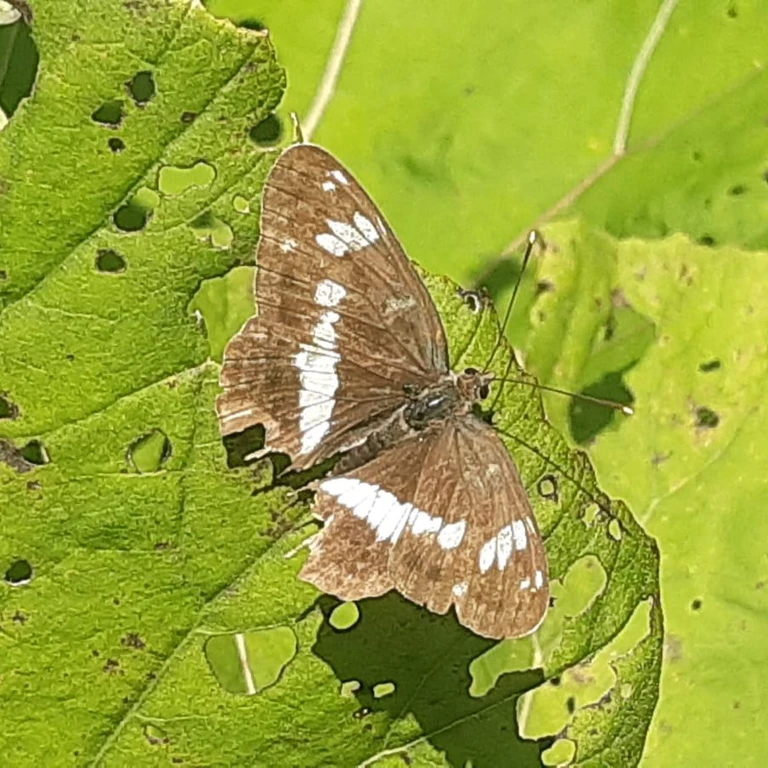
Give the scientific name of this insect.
Limenitis camilla (also Ladoga camilla)
